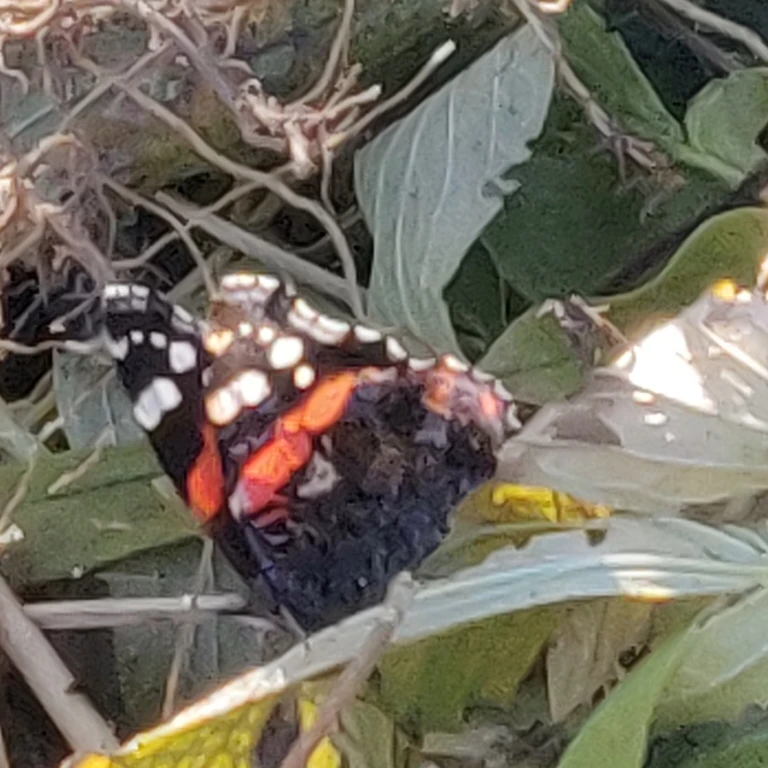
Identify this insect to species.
Vanessa atalanta
